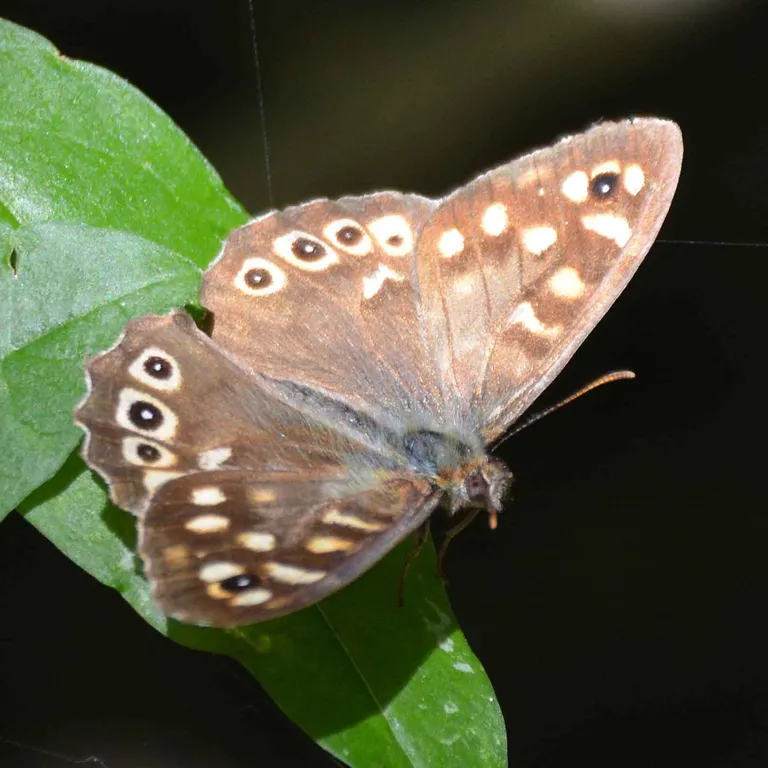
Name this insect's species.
Pararge aegeria
